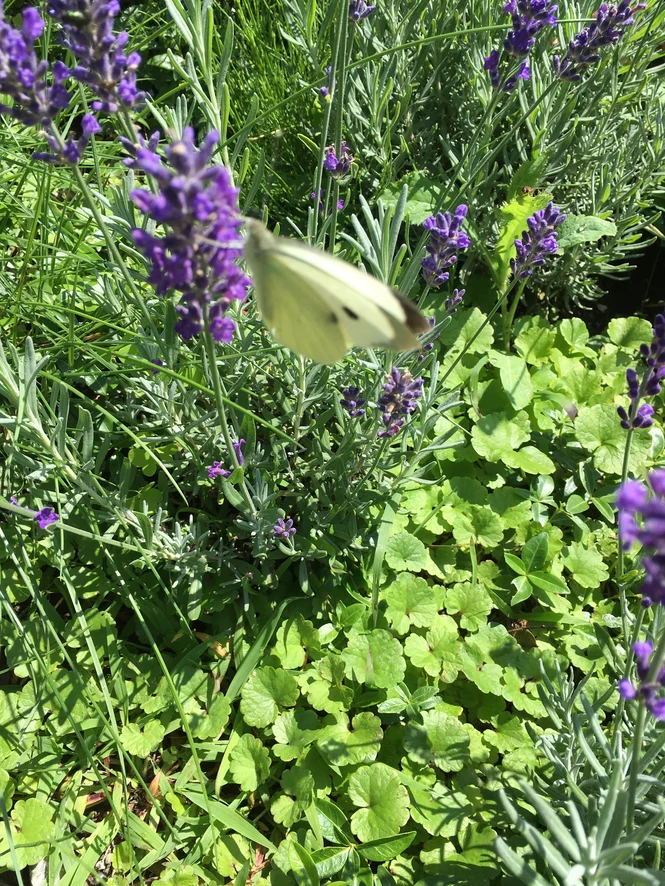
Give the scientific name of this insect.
Pieris brassicae
